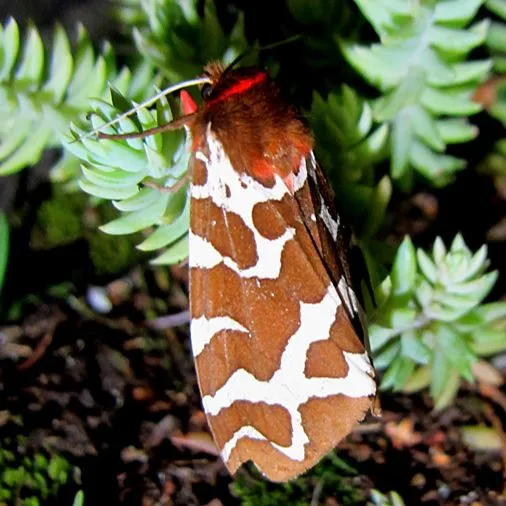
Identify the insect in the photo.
Arctia caja
